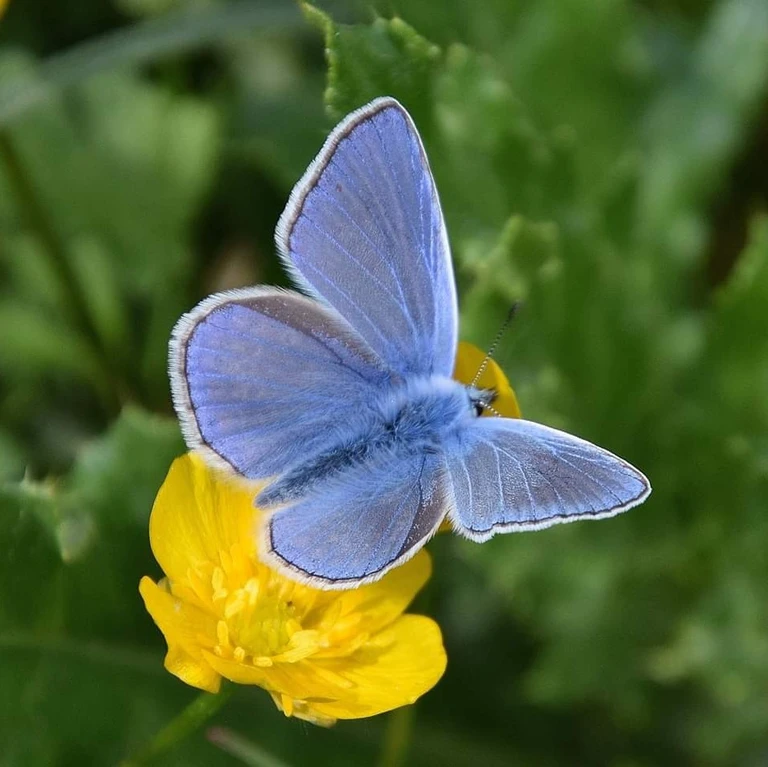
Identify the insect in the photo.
Polyommatus icarus
